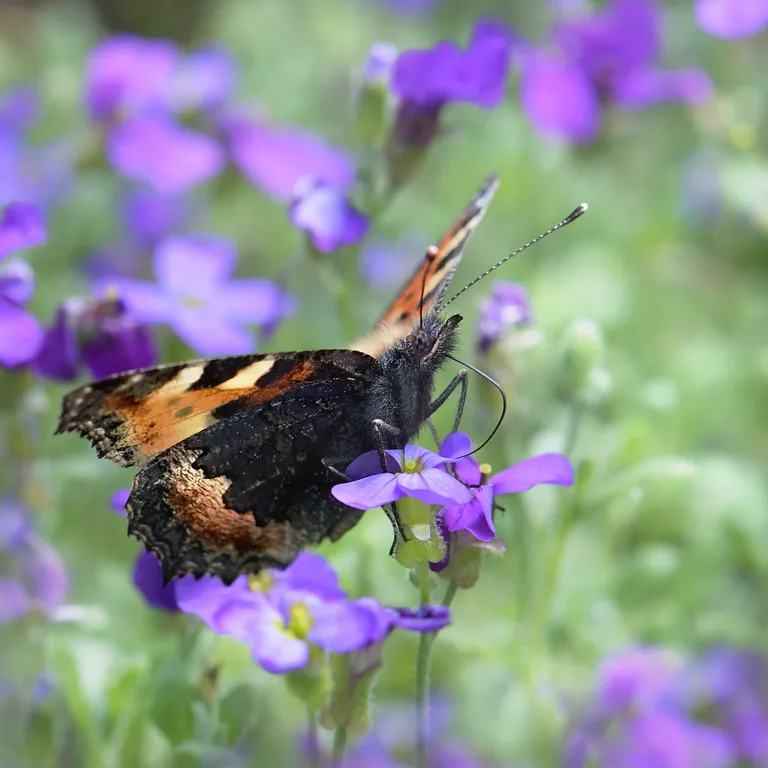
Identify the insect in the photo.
Aglais urticae
